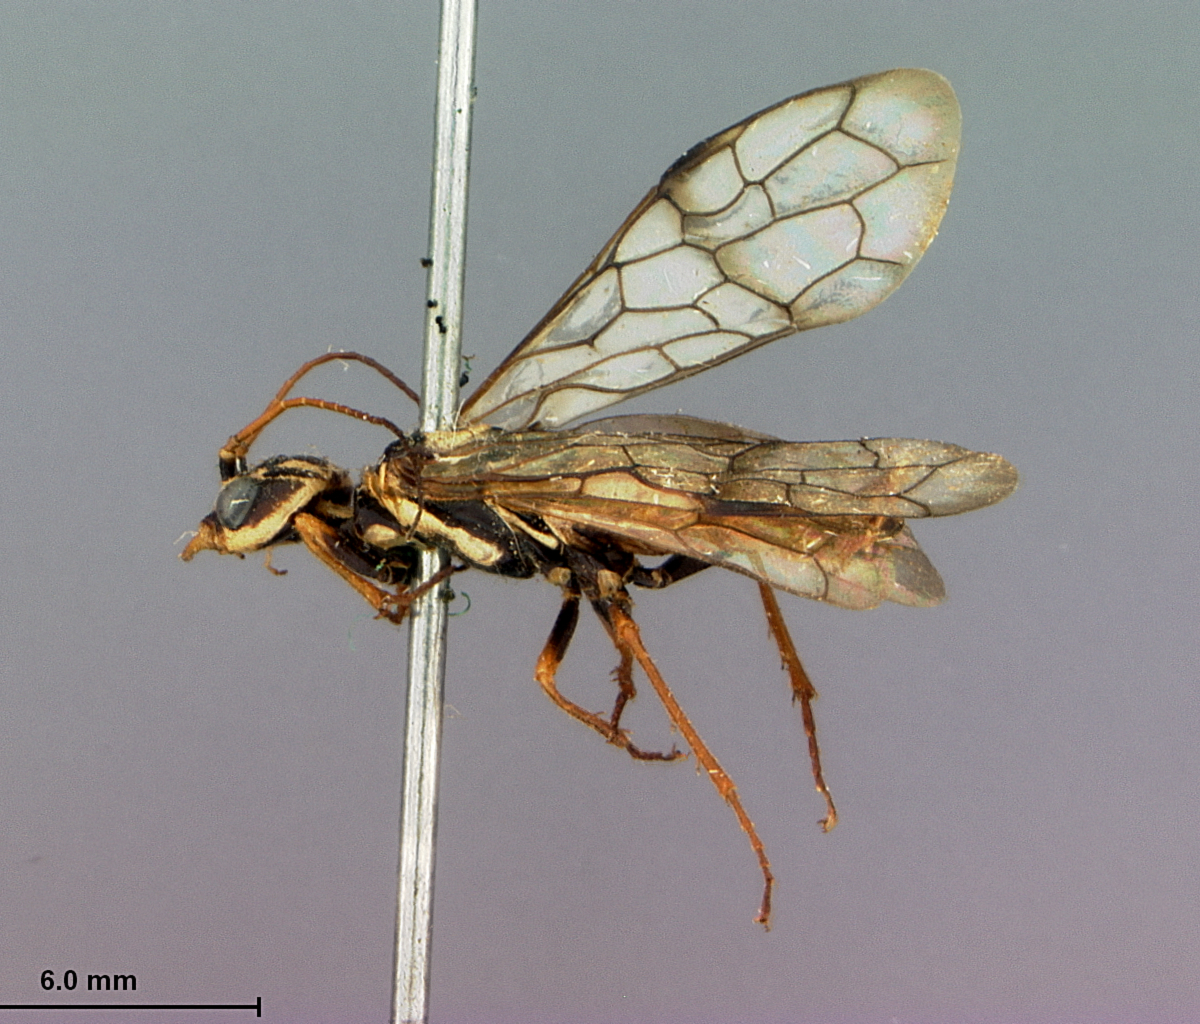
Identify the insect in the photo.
Cephaleia punctata
